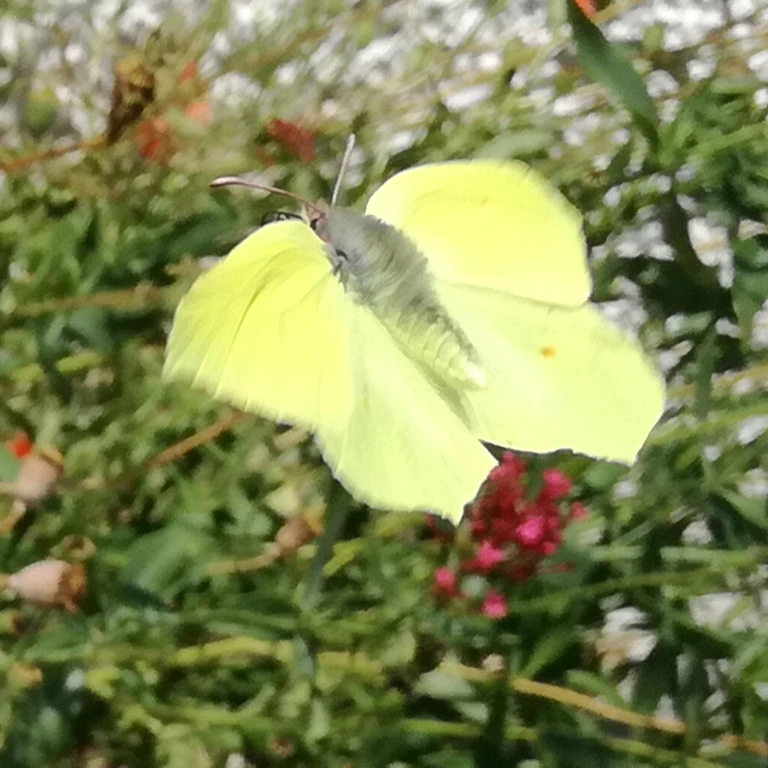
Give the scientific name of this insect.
Gonepteryx rhamni
